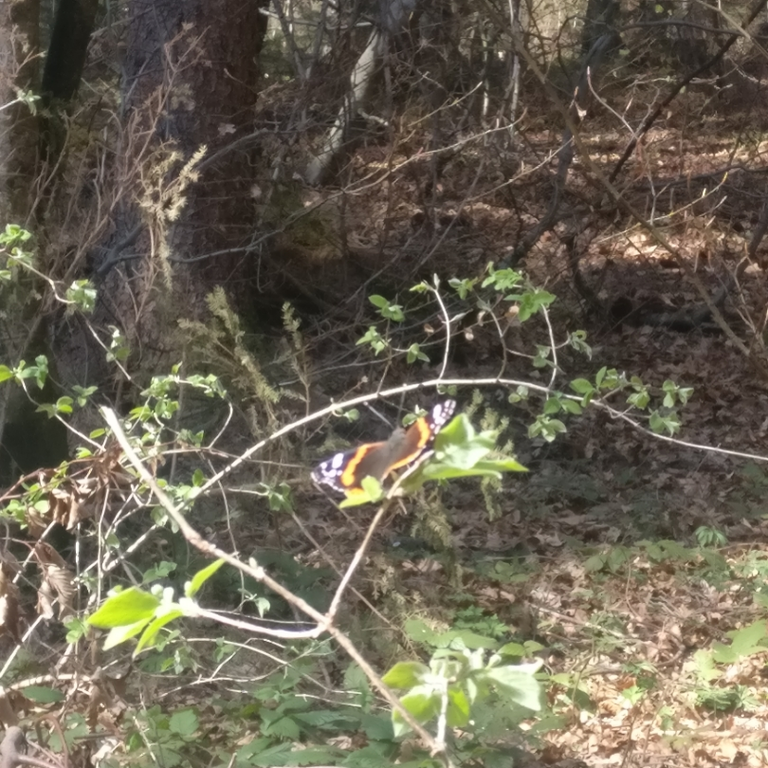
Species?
Vanessa atalanta
